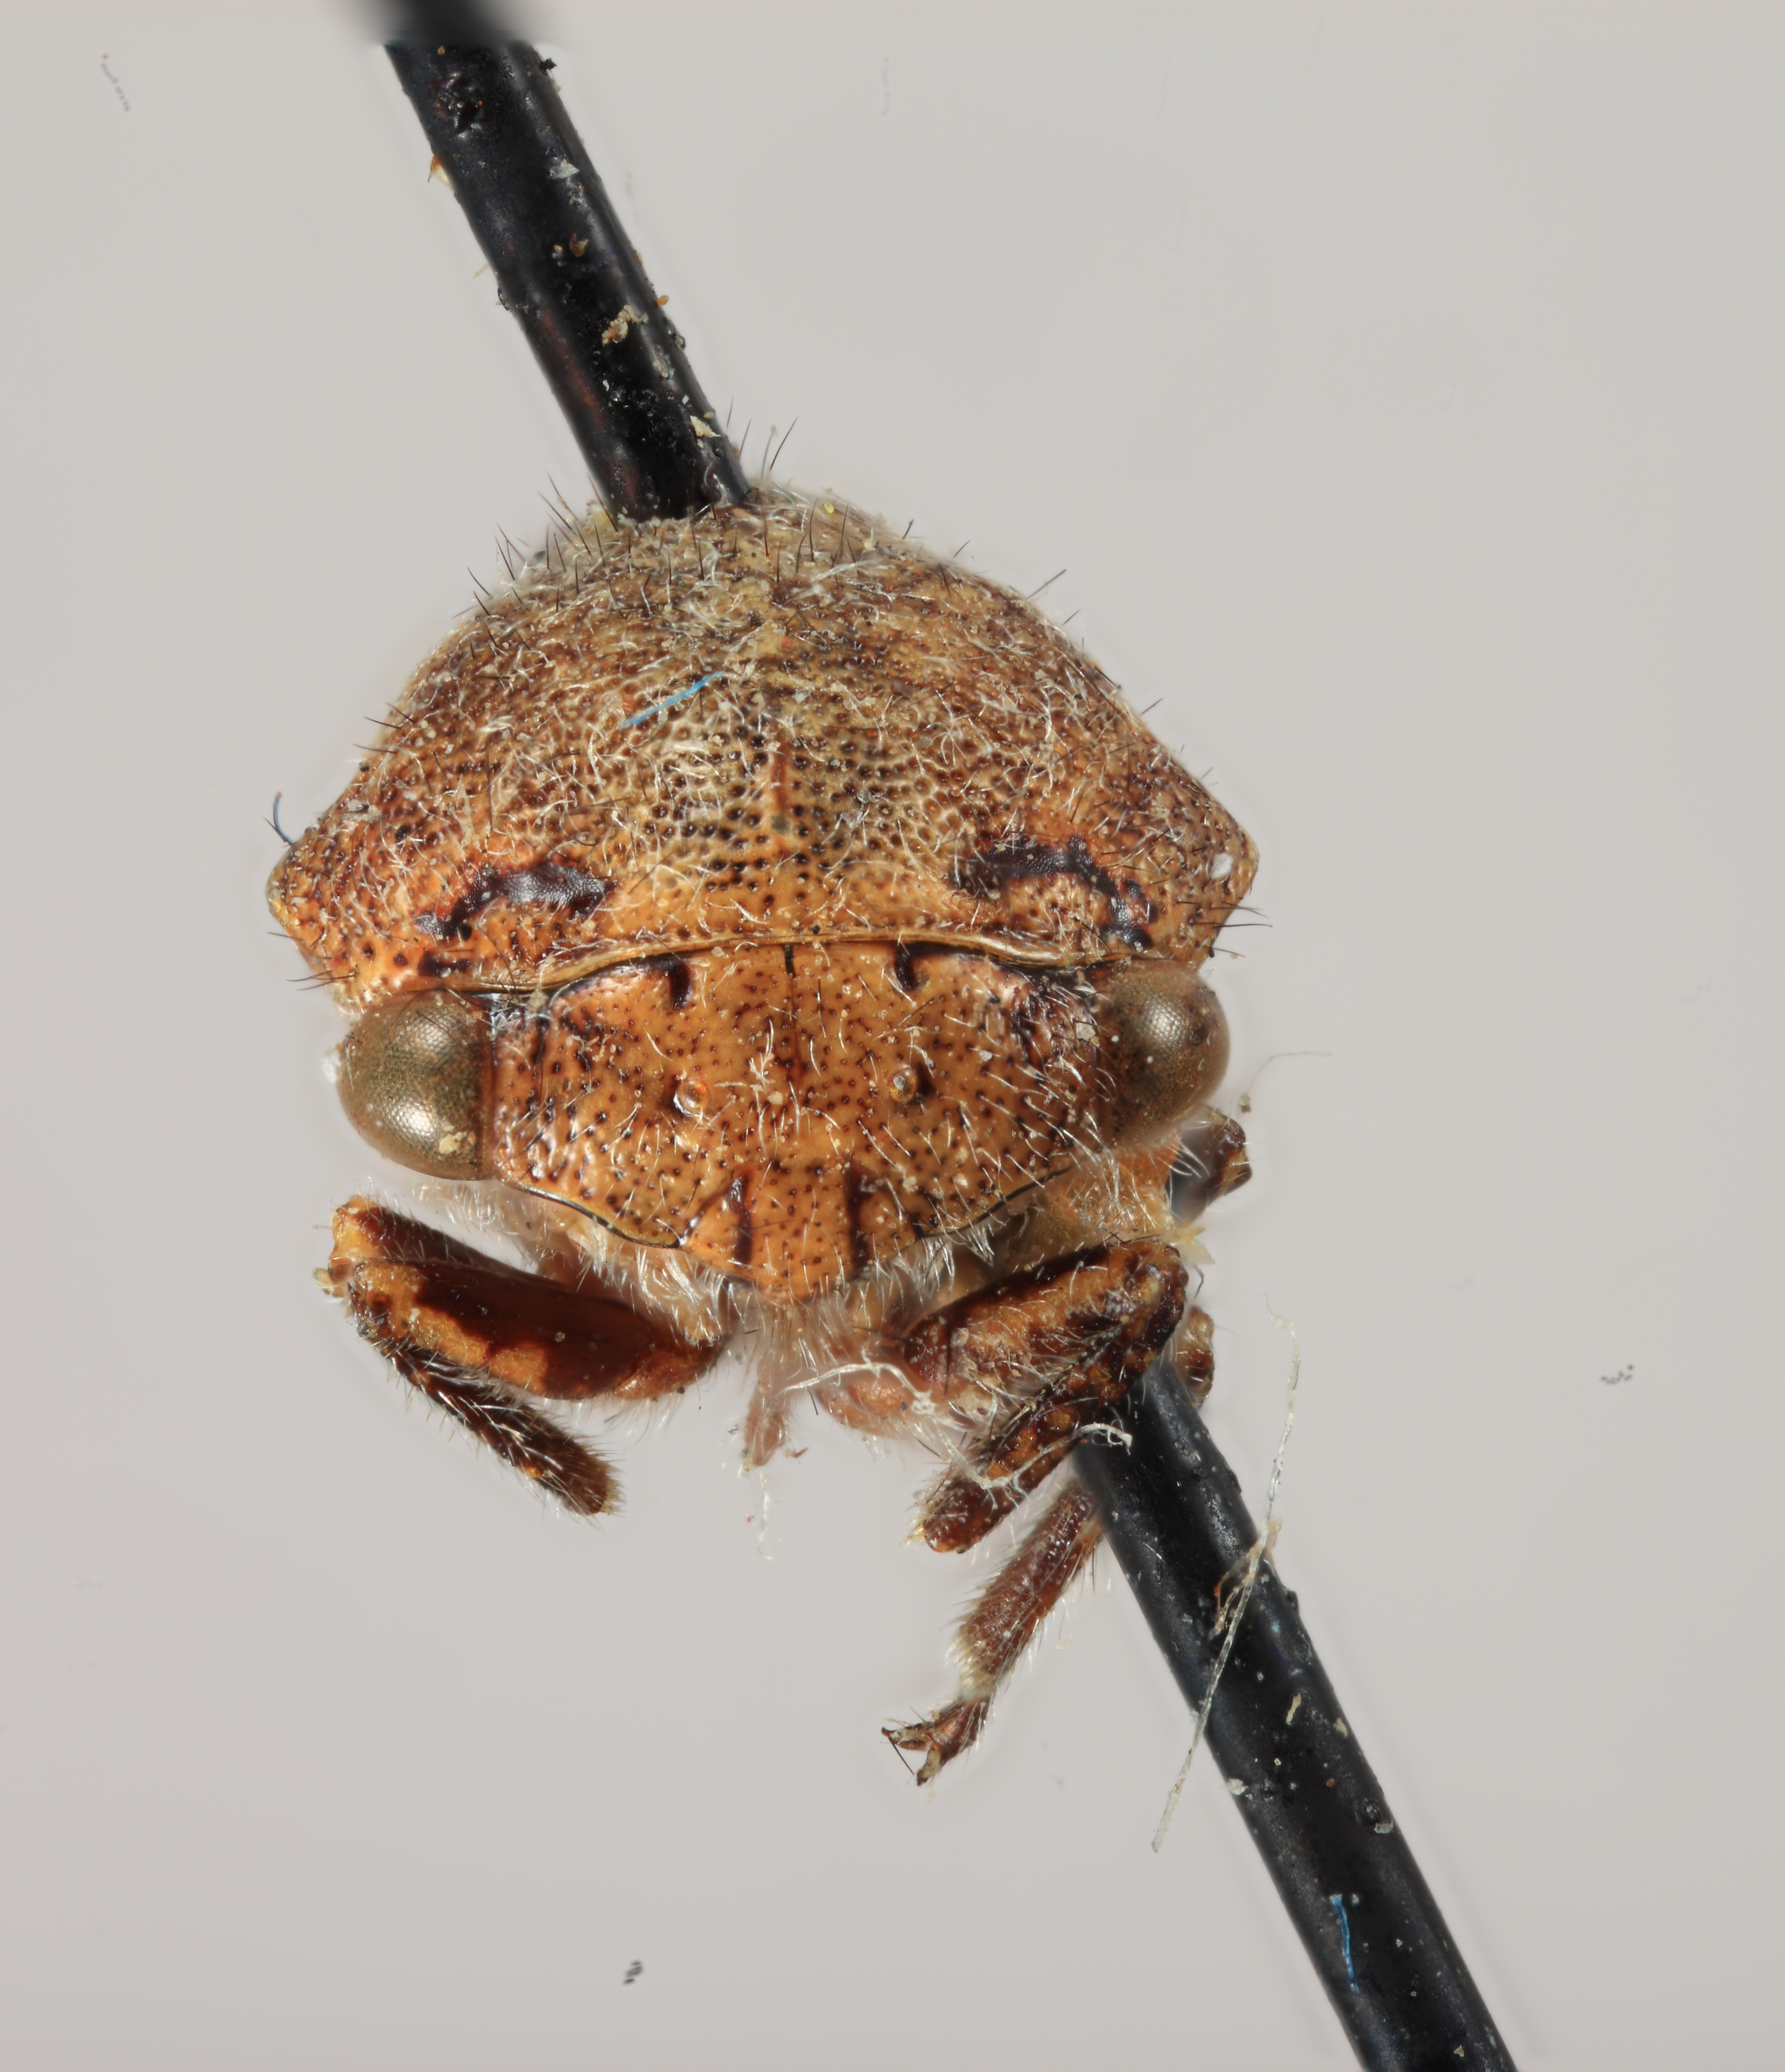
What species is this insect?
Ophiderma compacta
